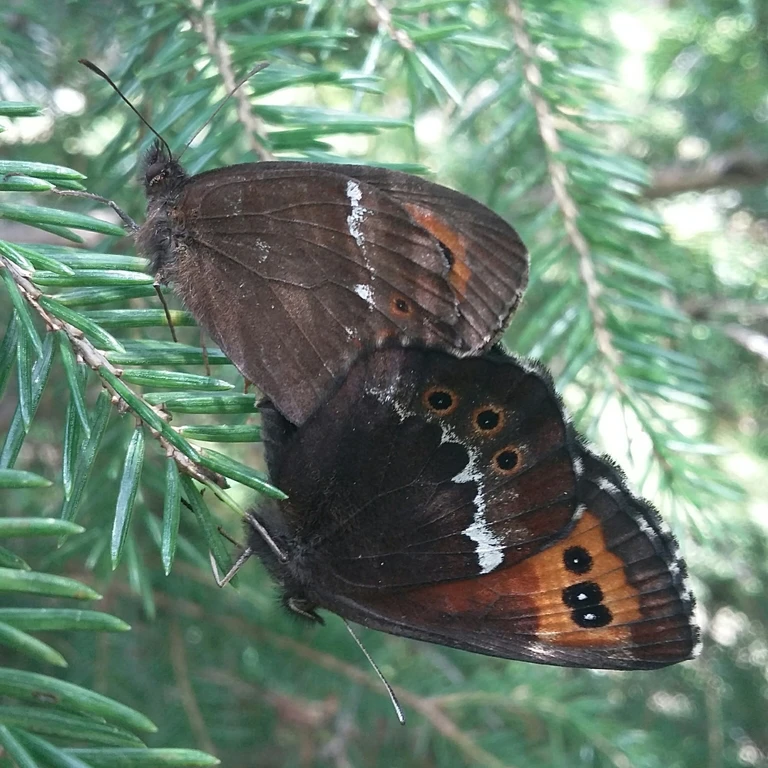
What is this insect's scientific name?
Erebia ligea
